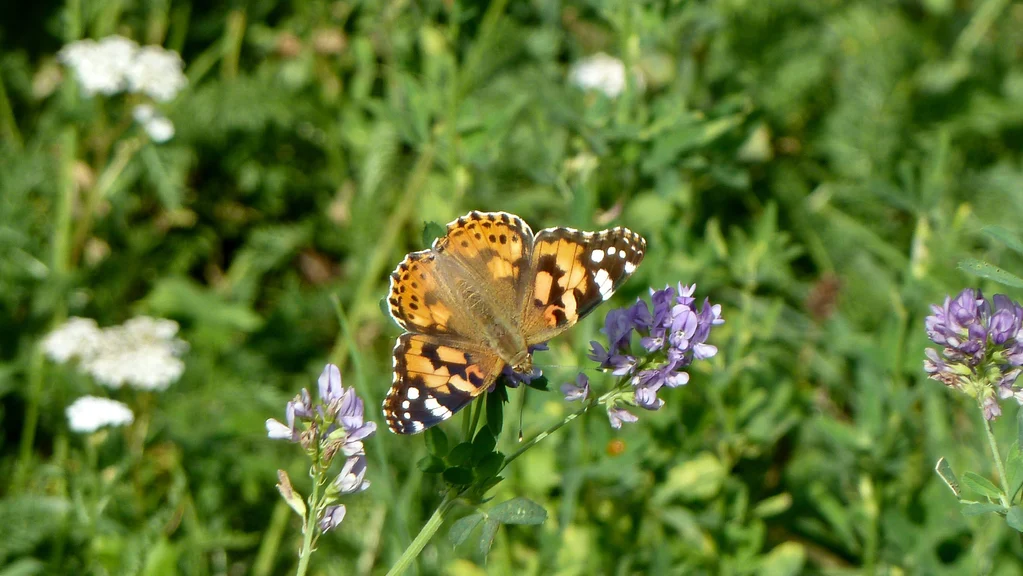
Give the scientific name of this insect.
Vanessa cardui
